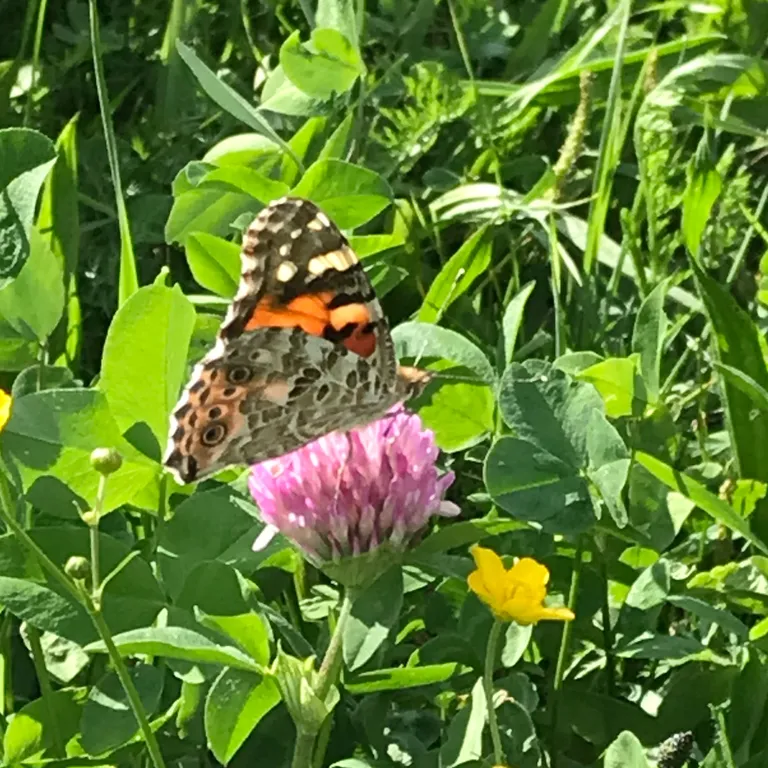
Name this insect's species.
Vanessa cardui
